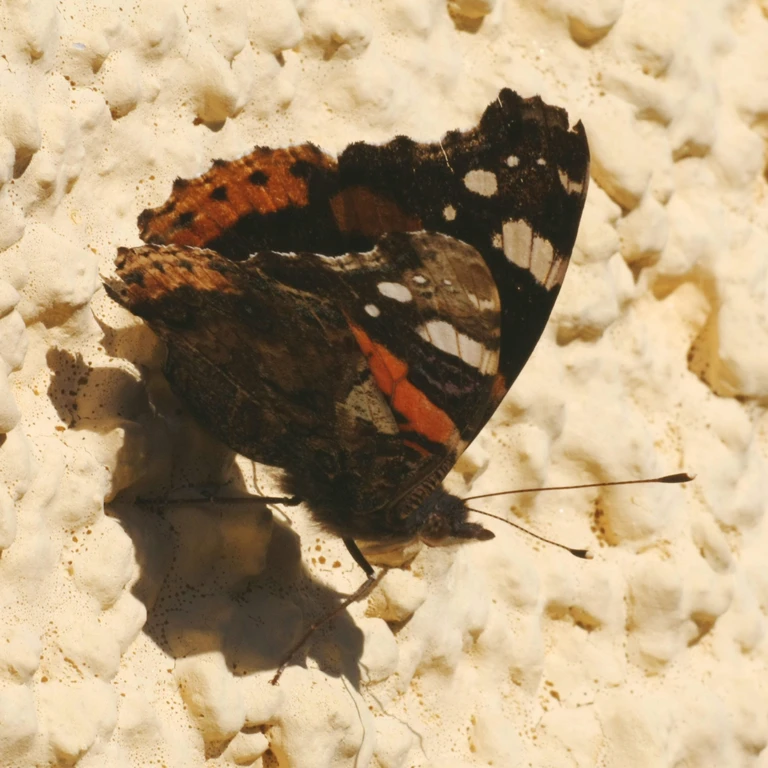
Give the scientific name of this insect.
Vanessa atalanta
